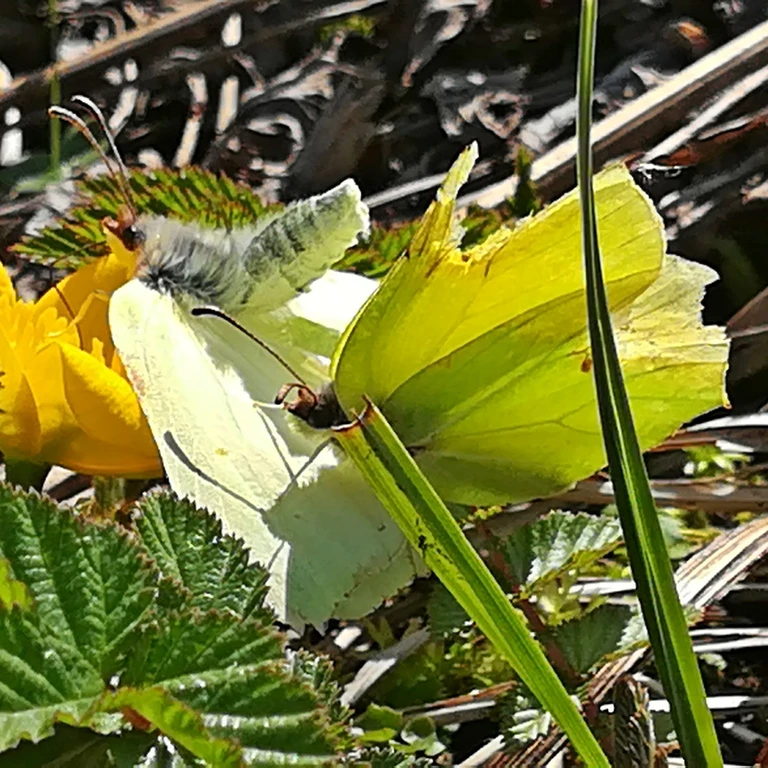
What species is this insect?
Gonepteryx rhamni
